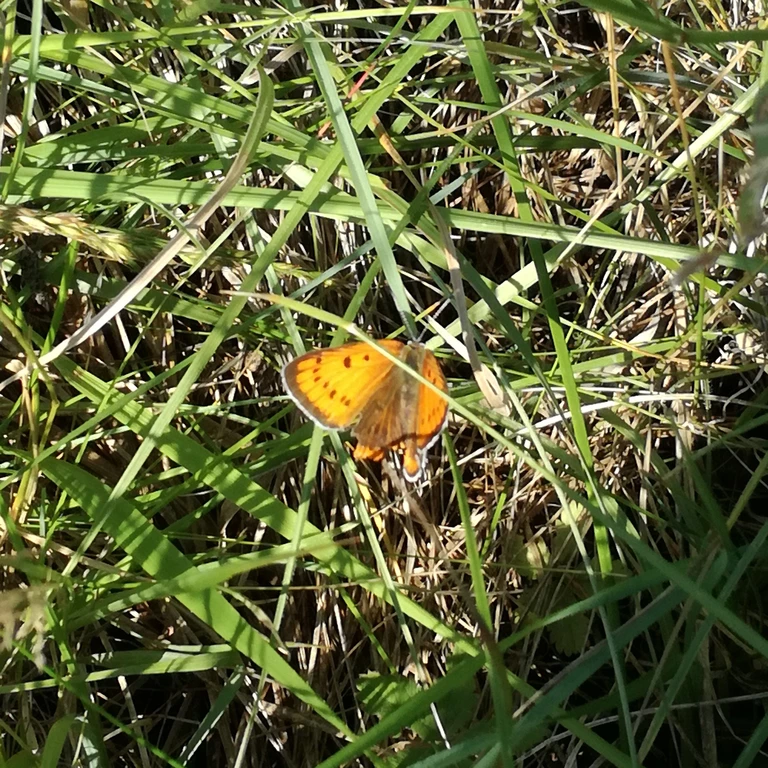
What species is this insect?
Lycaena dispar
